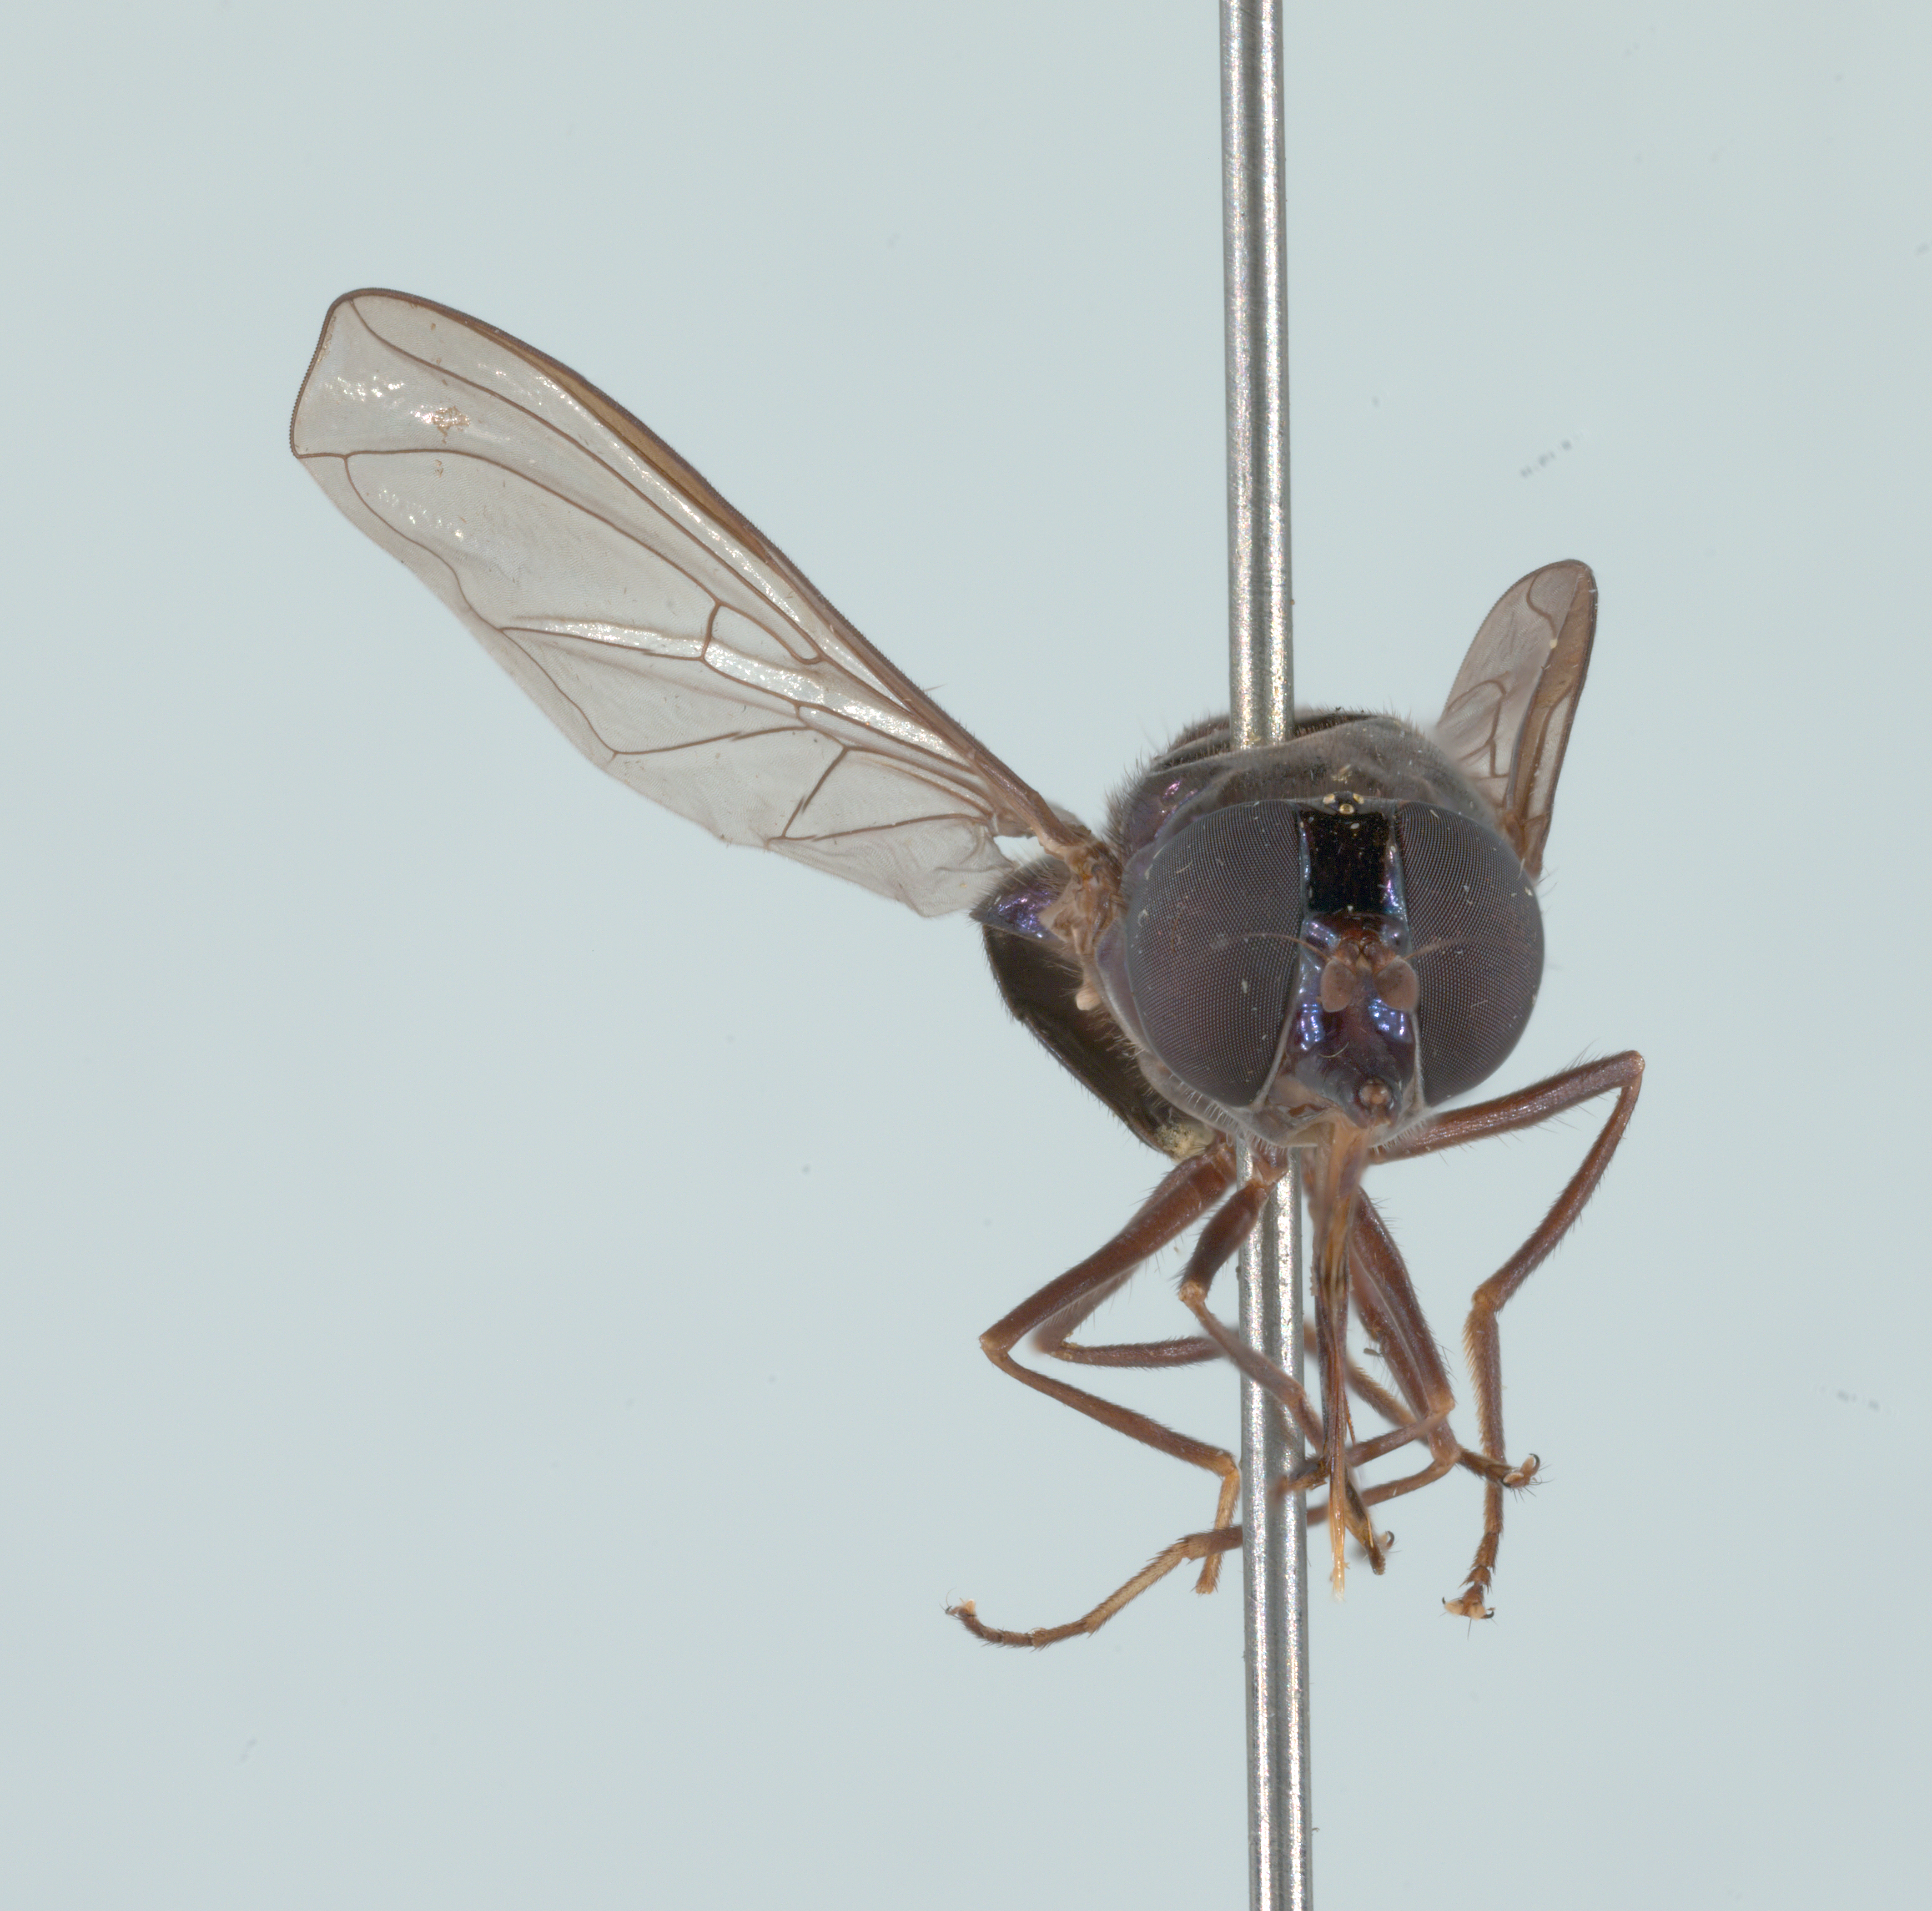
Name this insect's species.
Rhingia cyanoprora
